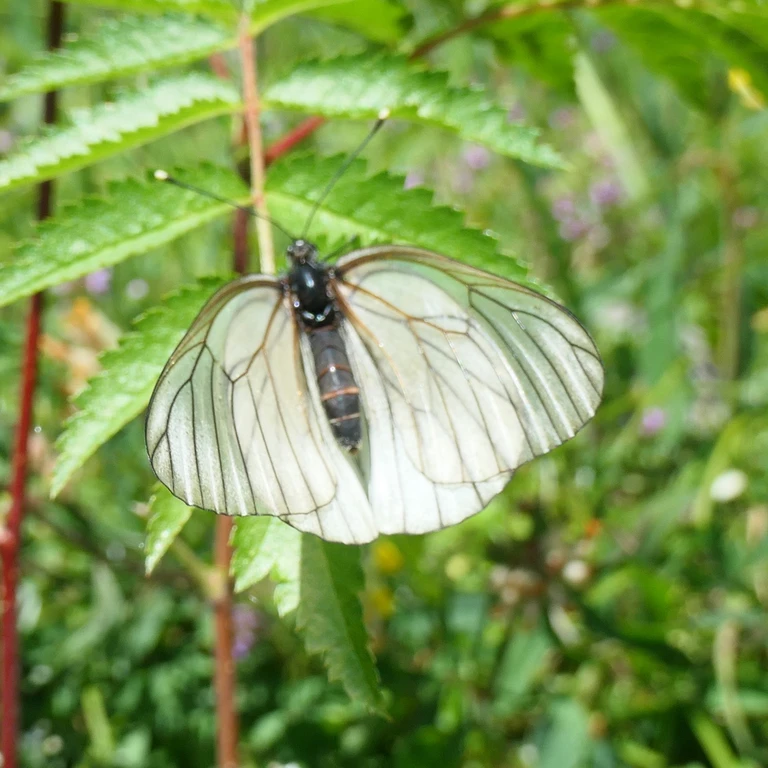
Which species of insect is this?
Aporia crataegi
